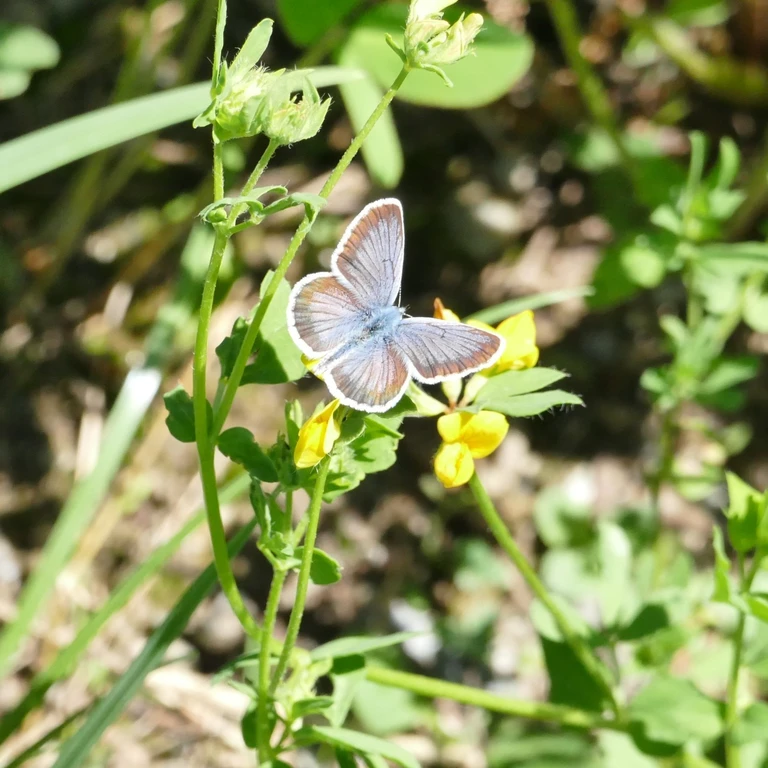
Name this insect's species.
Plebejus argus
